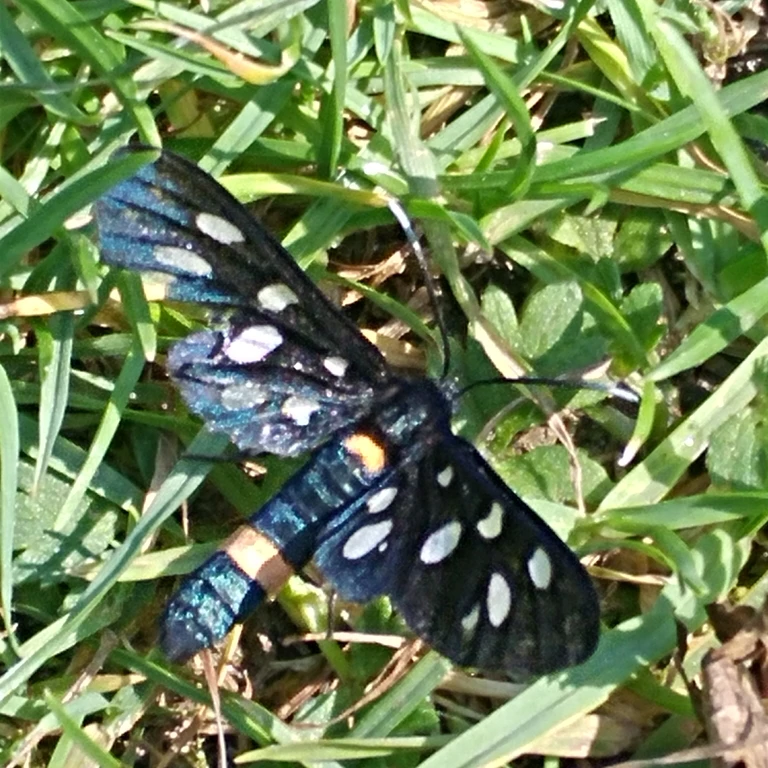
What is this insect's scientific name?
Amata phegea
